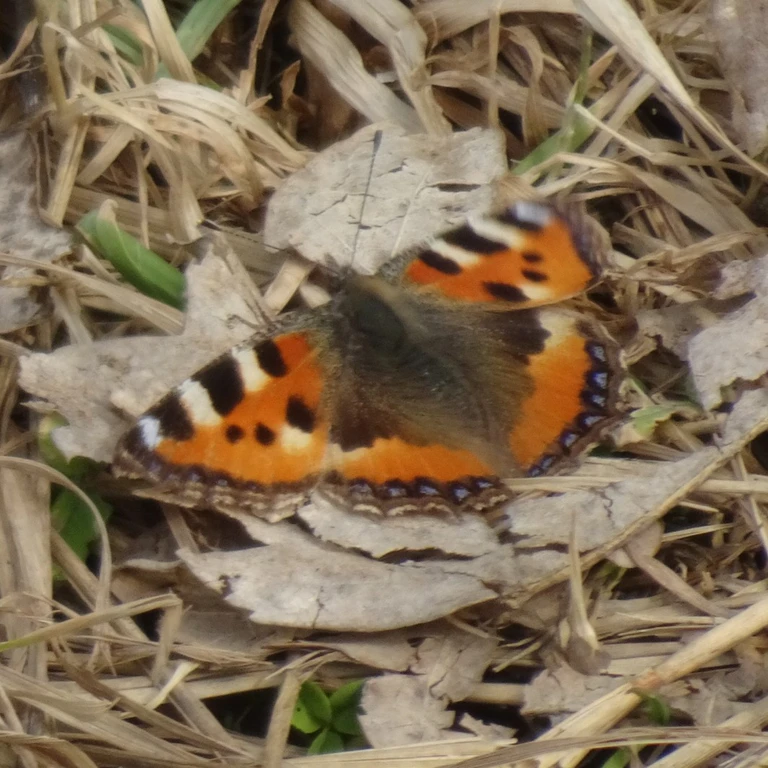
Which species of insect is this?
Aglais urticae
